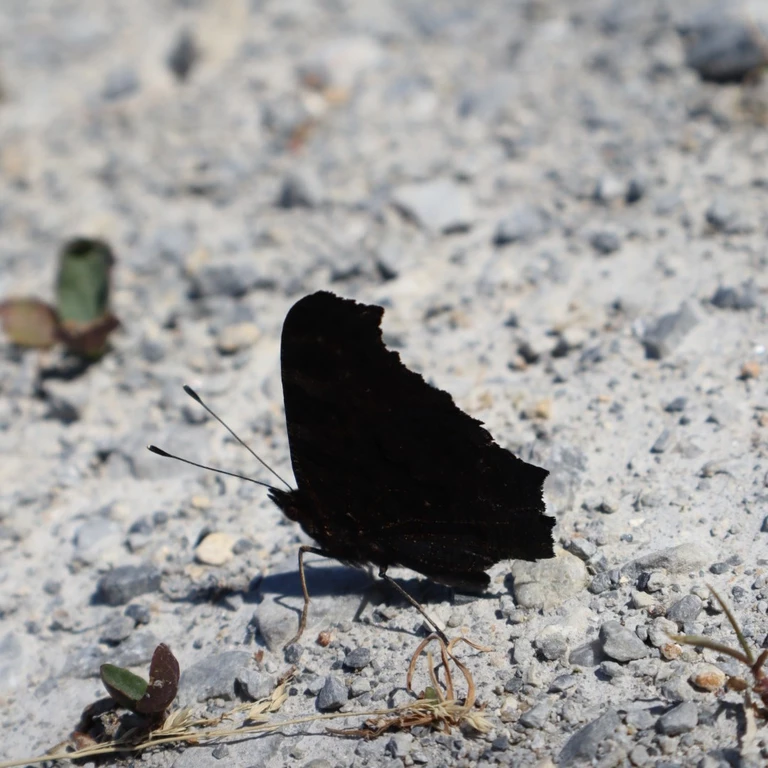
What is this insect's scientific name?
Aglais io
